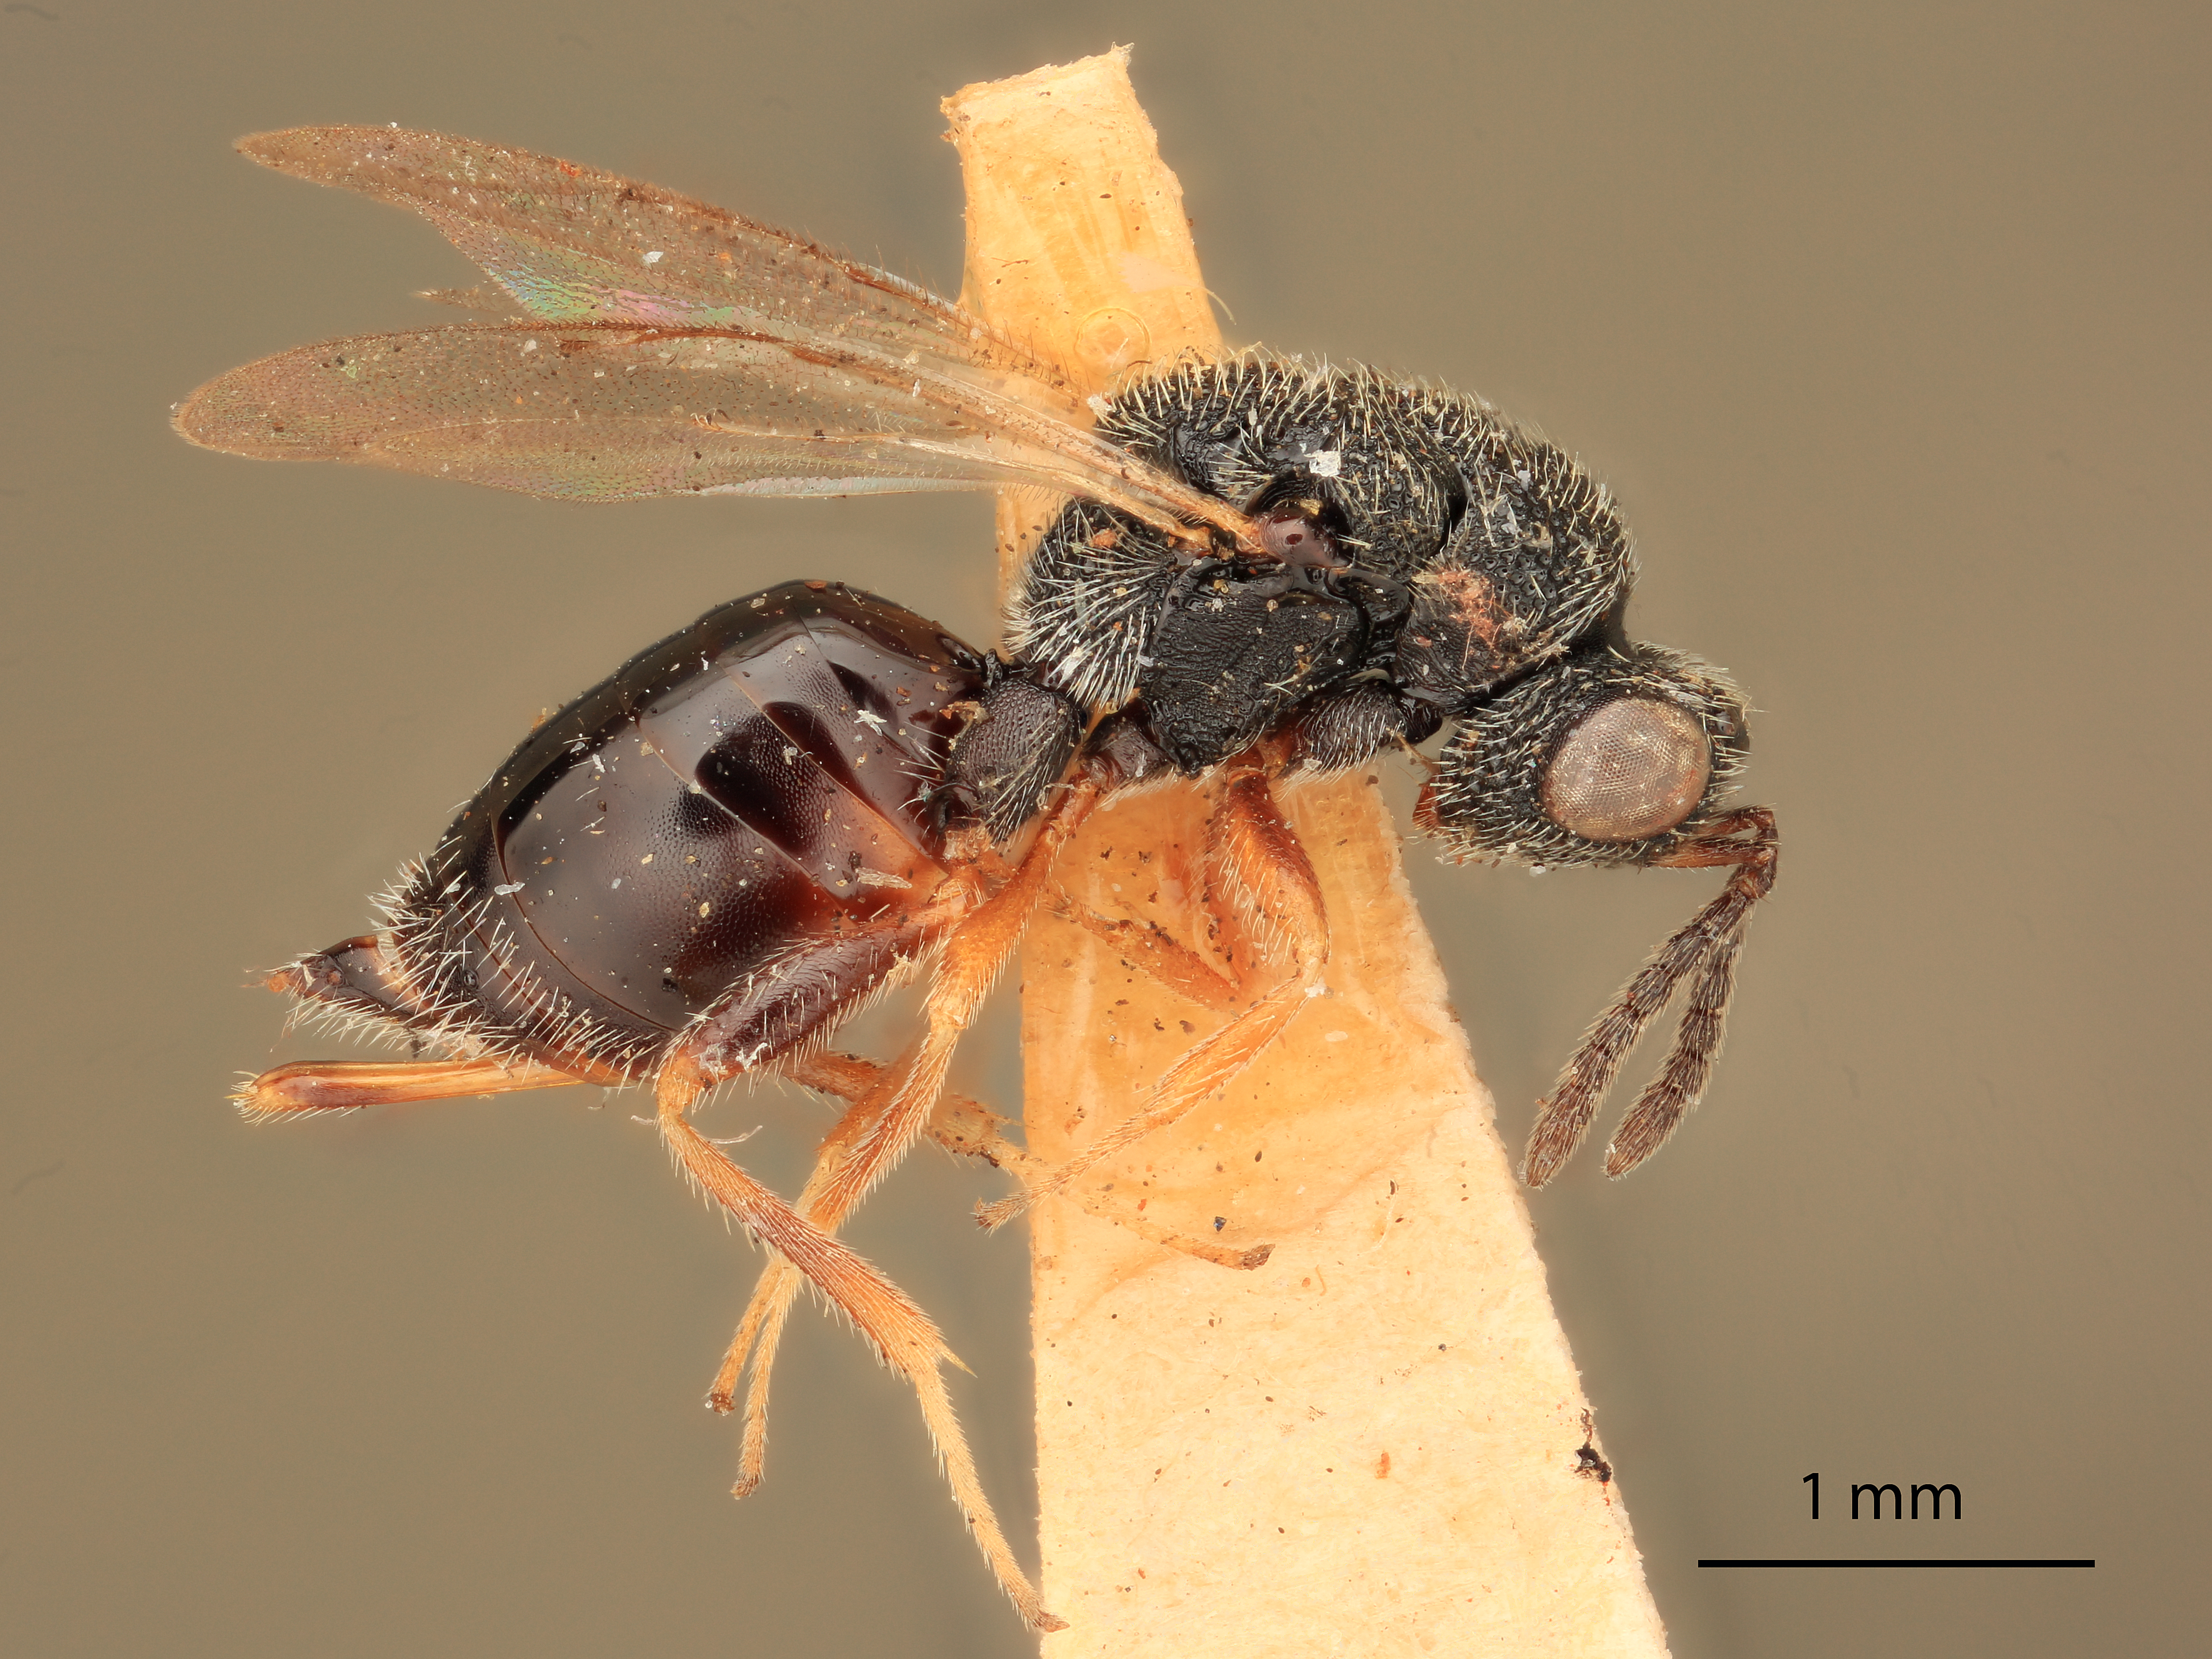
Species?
Eurytoma incerta
